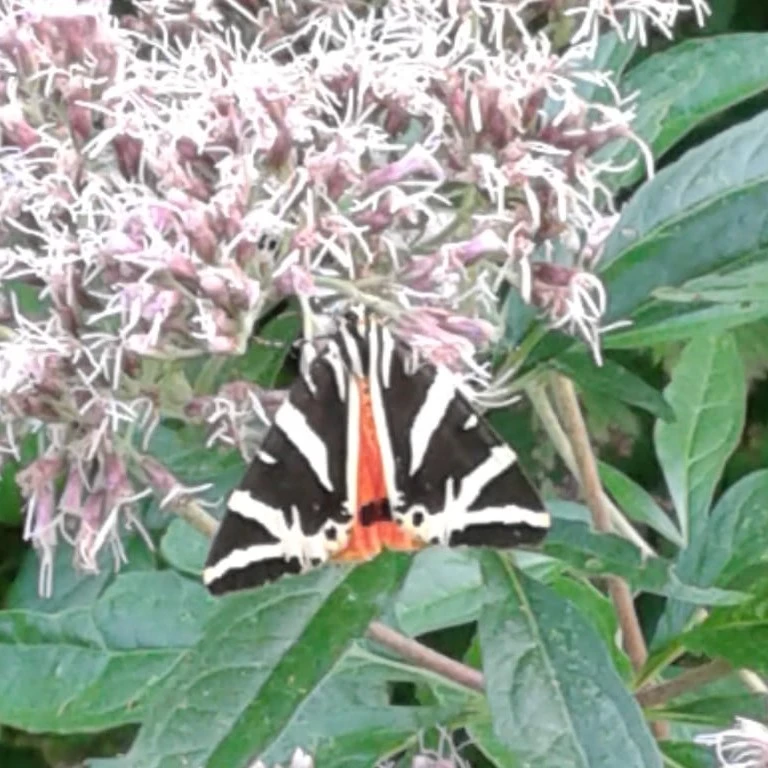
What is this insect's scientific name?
Euplagia quadripunctaria
